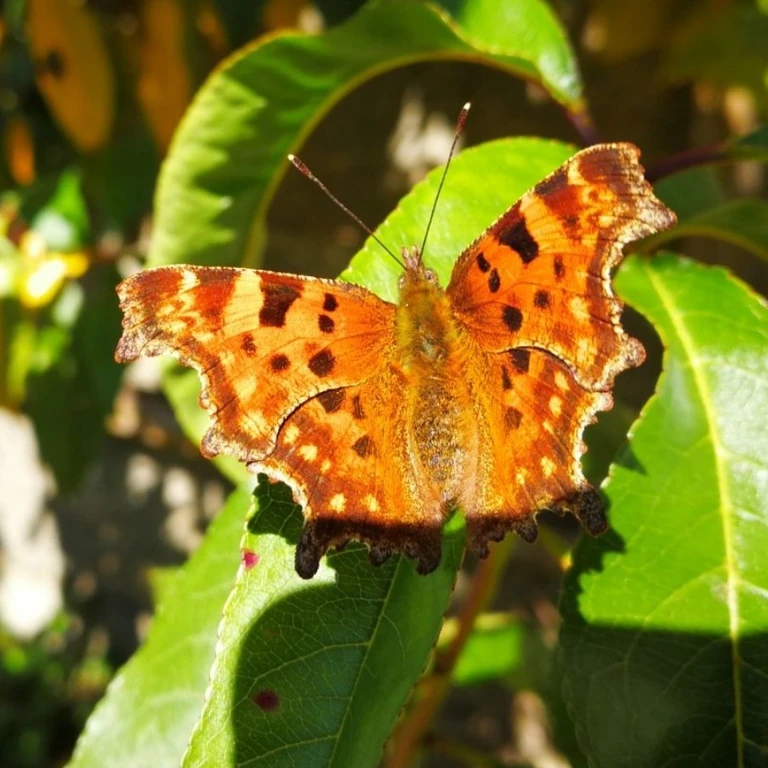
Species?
Polygonia c-album
